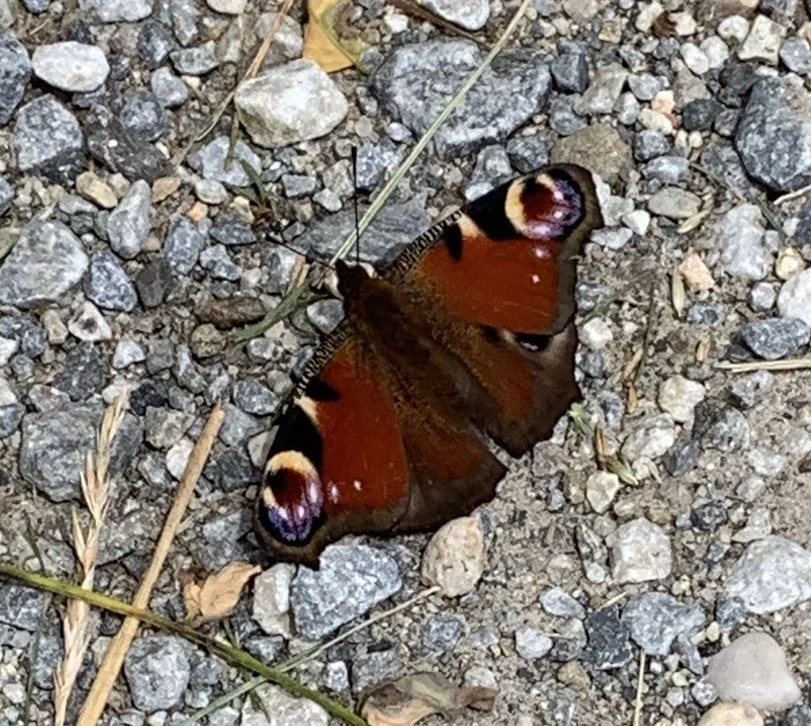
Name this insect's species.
Aglais io
